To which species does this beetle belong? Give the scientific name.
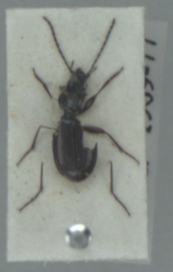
Agonum fuliginosum
